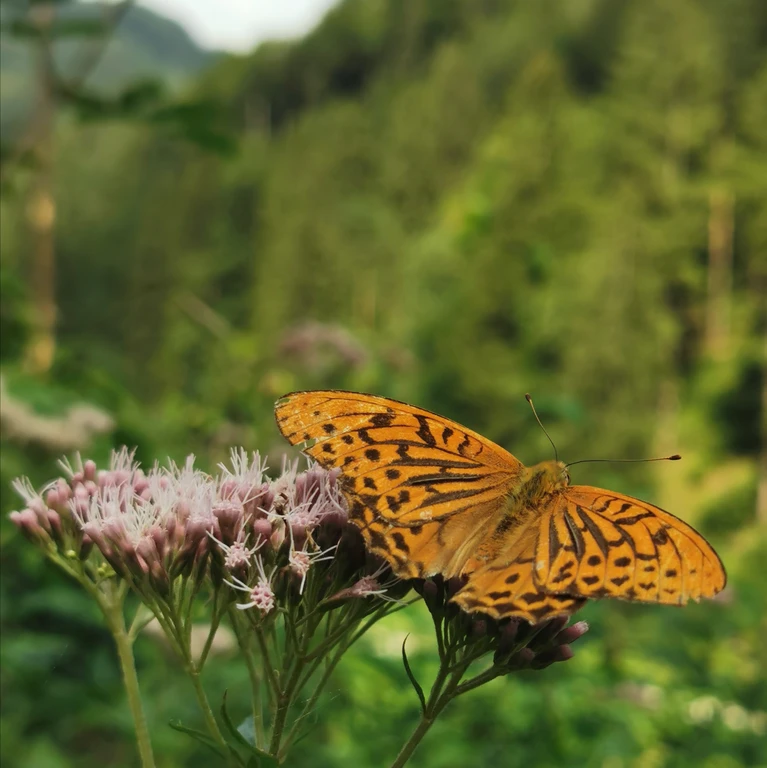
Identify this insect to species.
Argynnis paphia
